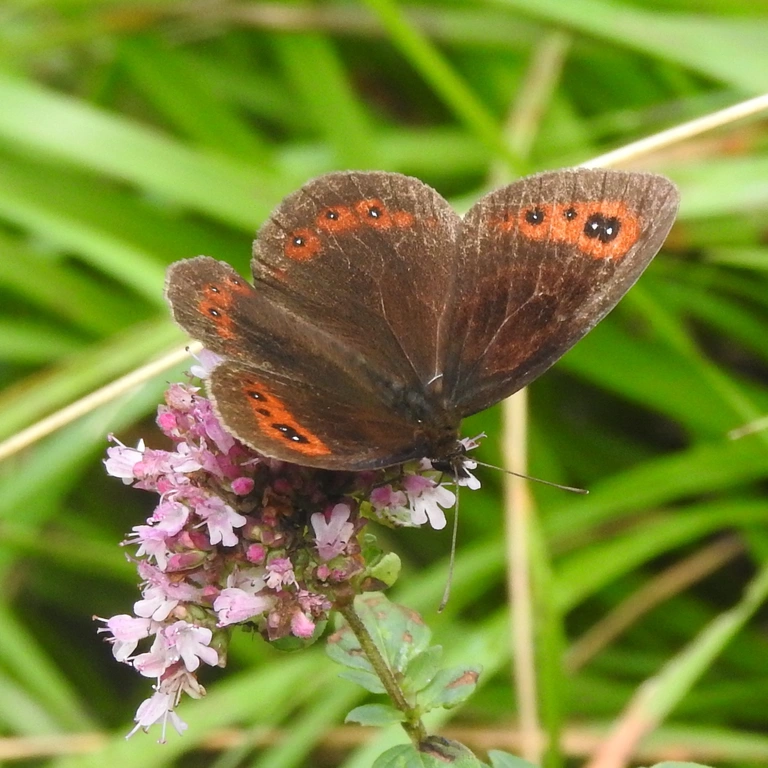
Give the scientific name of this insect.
Erebia aethiops
